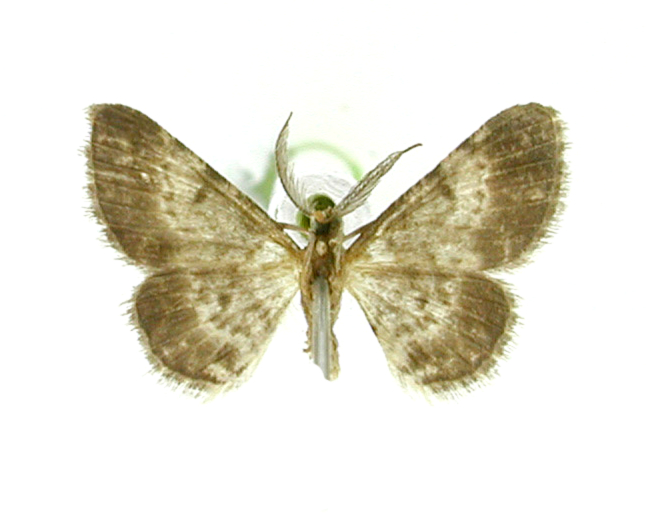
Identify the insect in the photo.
Physocleora fulgurata
